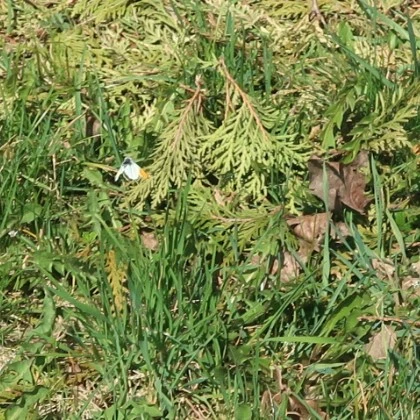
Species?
Anthocharis cardamines
